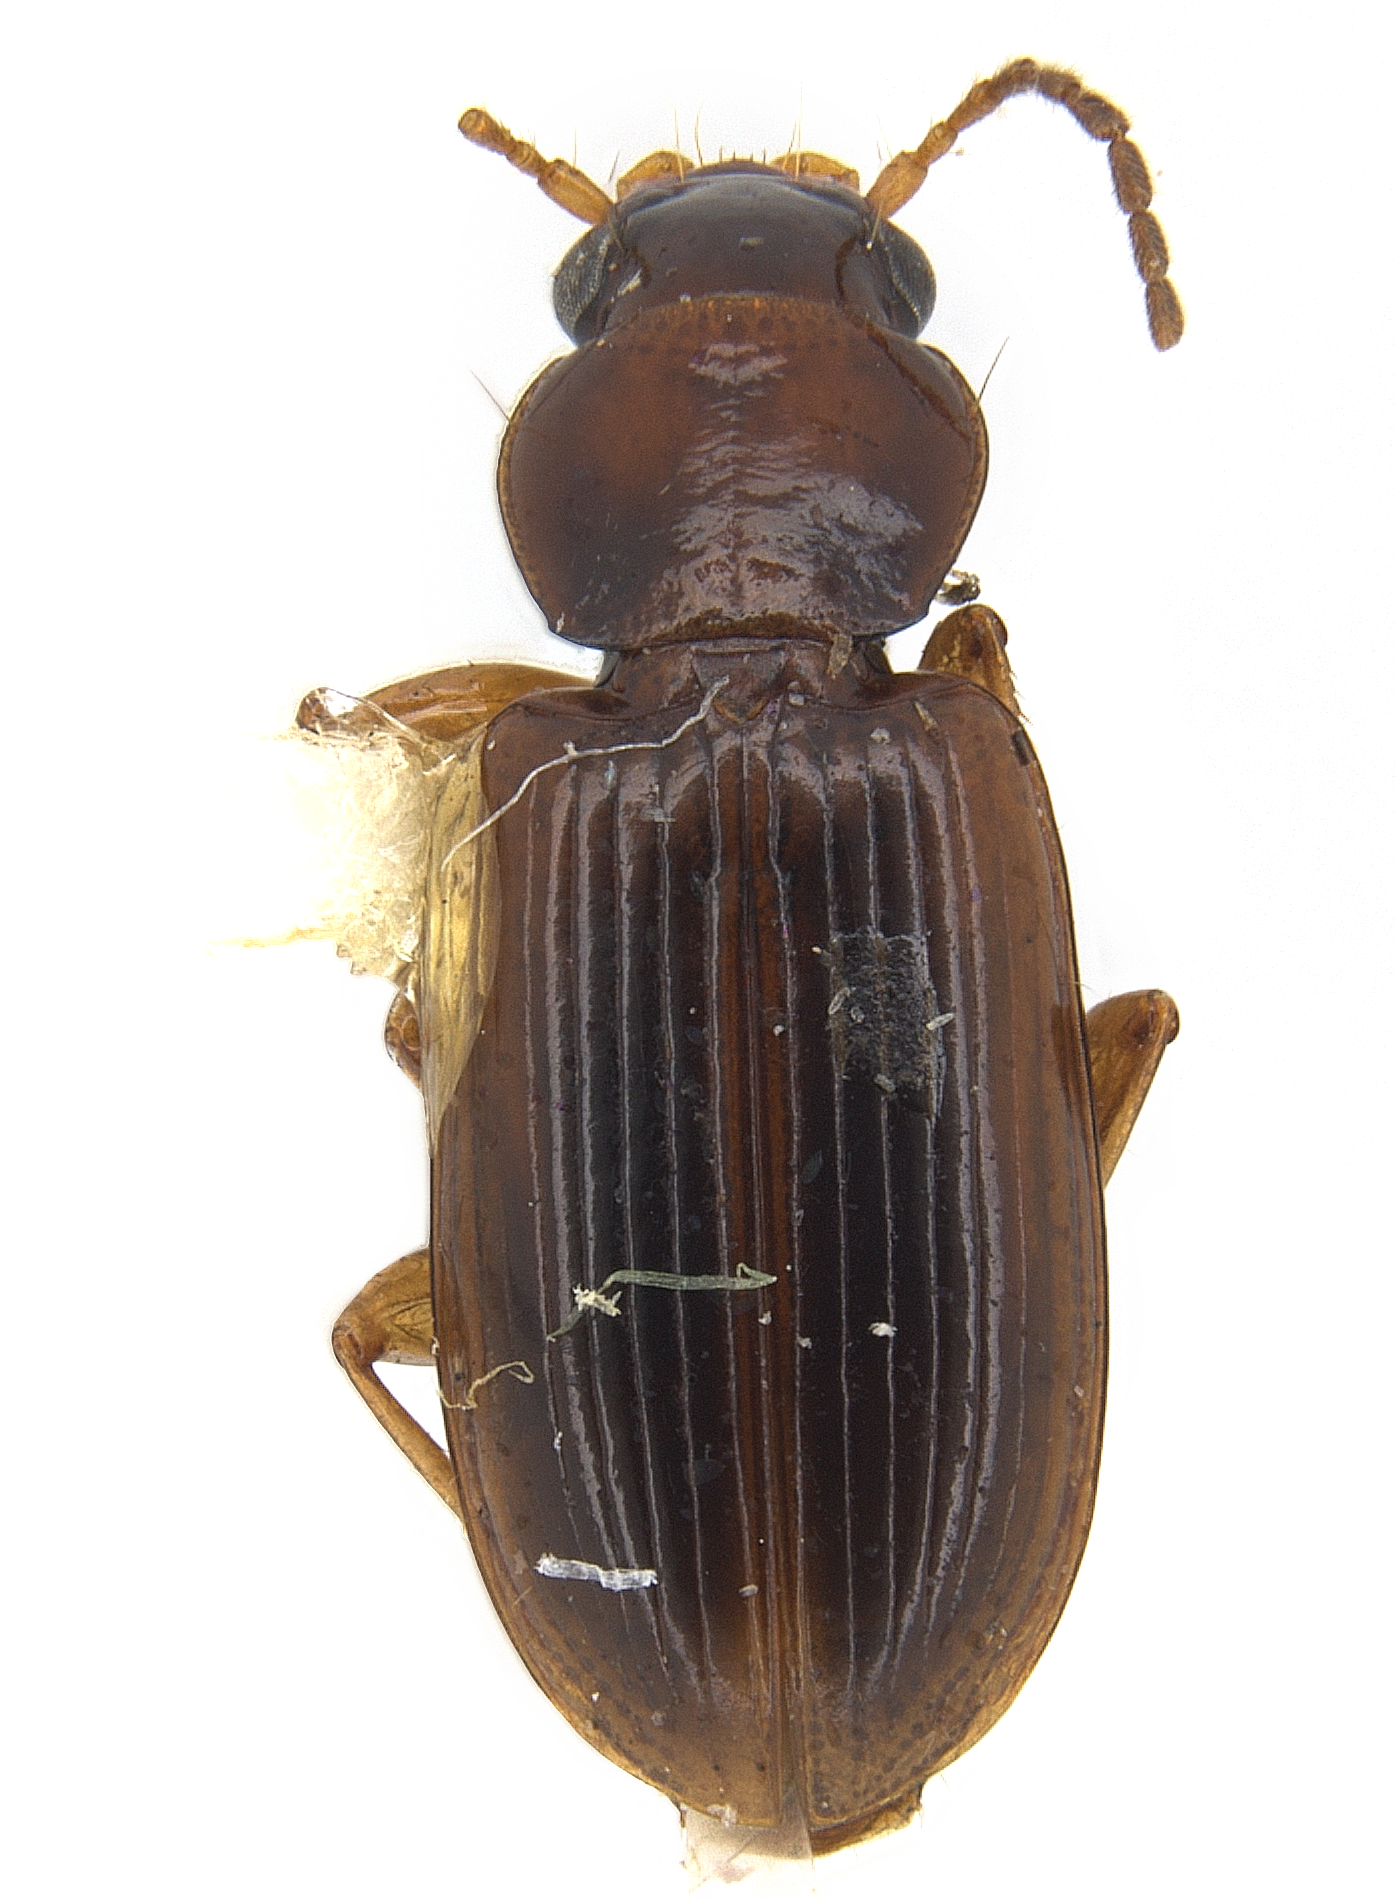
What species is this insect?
Bradycellus rupestris
